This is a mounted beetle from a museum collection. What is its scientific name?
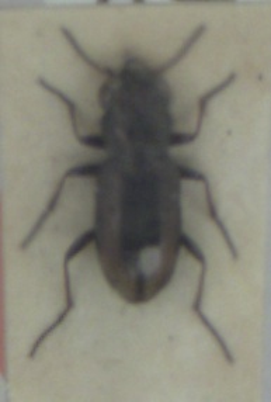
Notiophilus biguttatus
